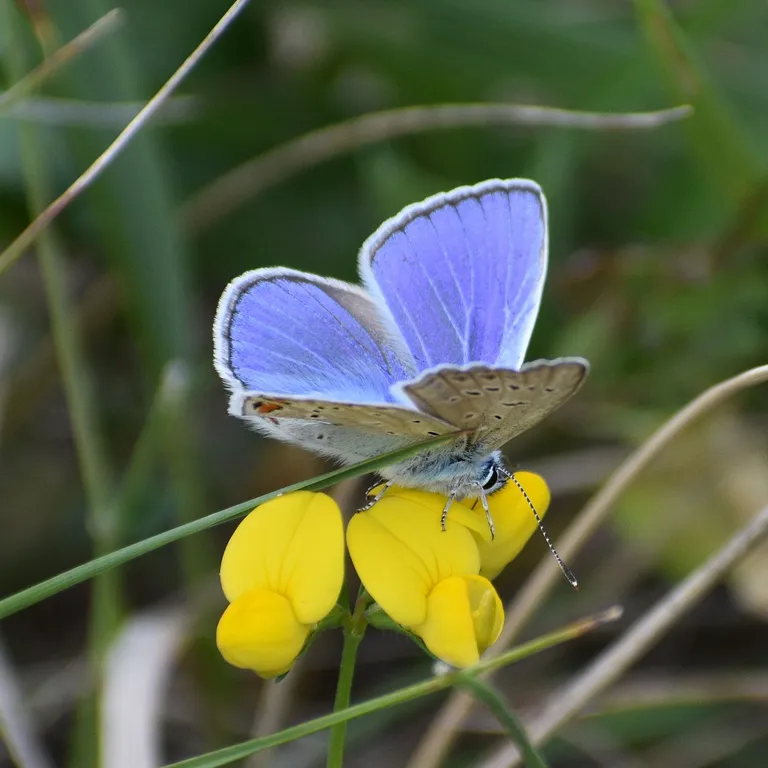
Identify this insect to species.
Polyommatus icarus
